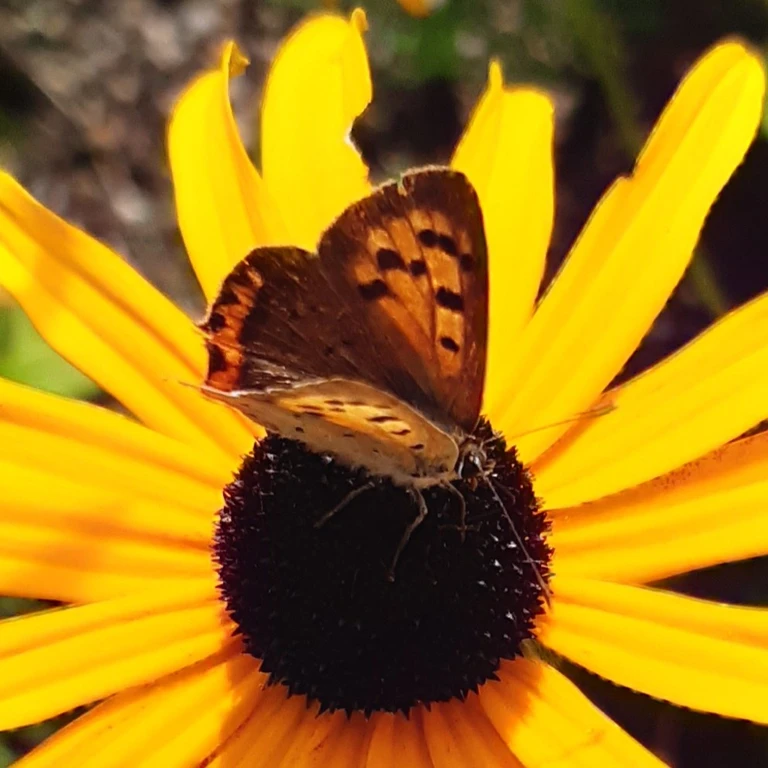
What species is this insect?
Lycaena phlaeas
